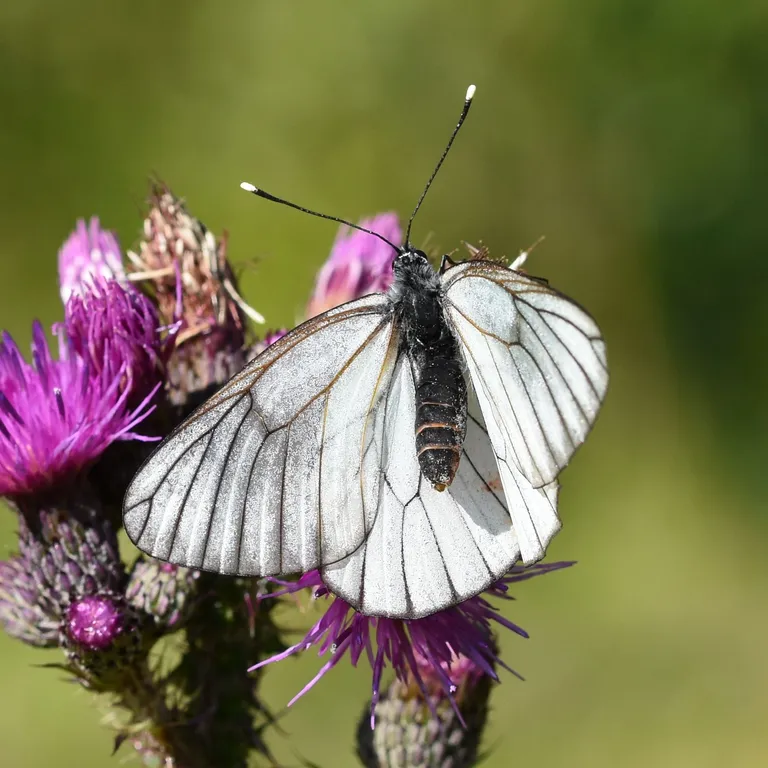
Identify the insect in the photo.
Aporia crataegi
